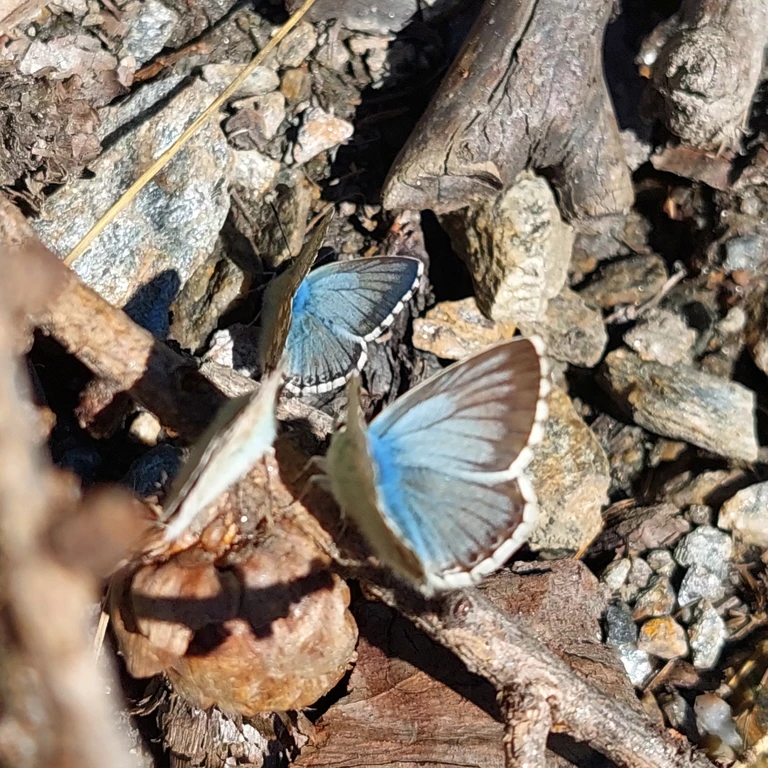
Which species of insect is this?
Lysandra coridon
